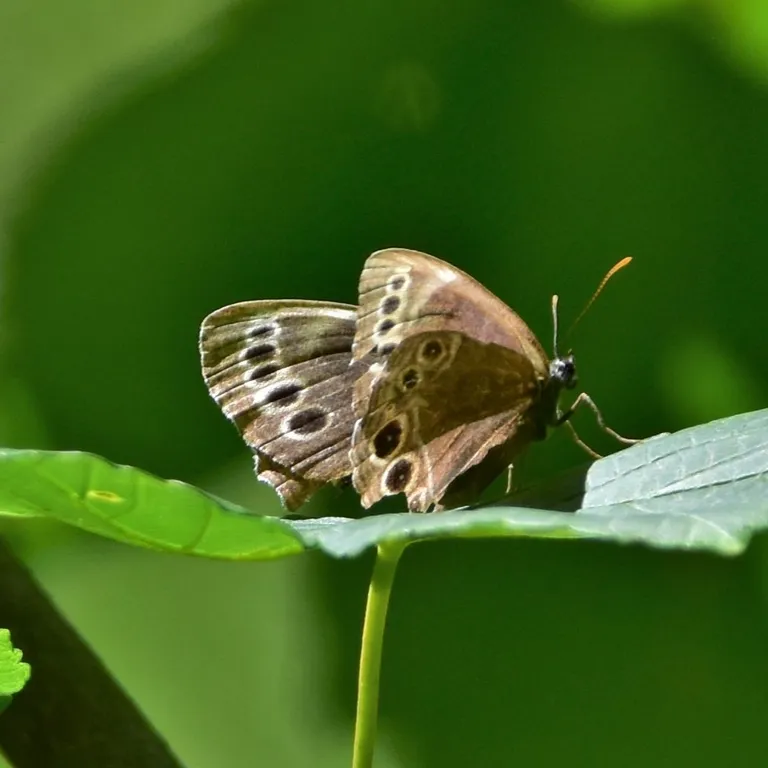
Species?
Lopinga achine (also Pararge achine)
